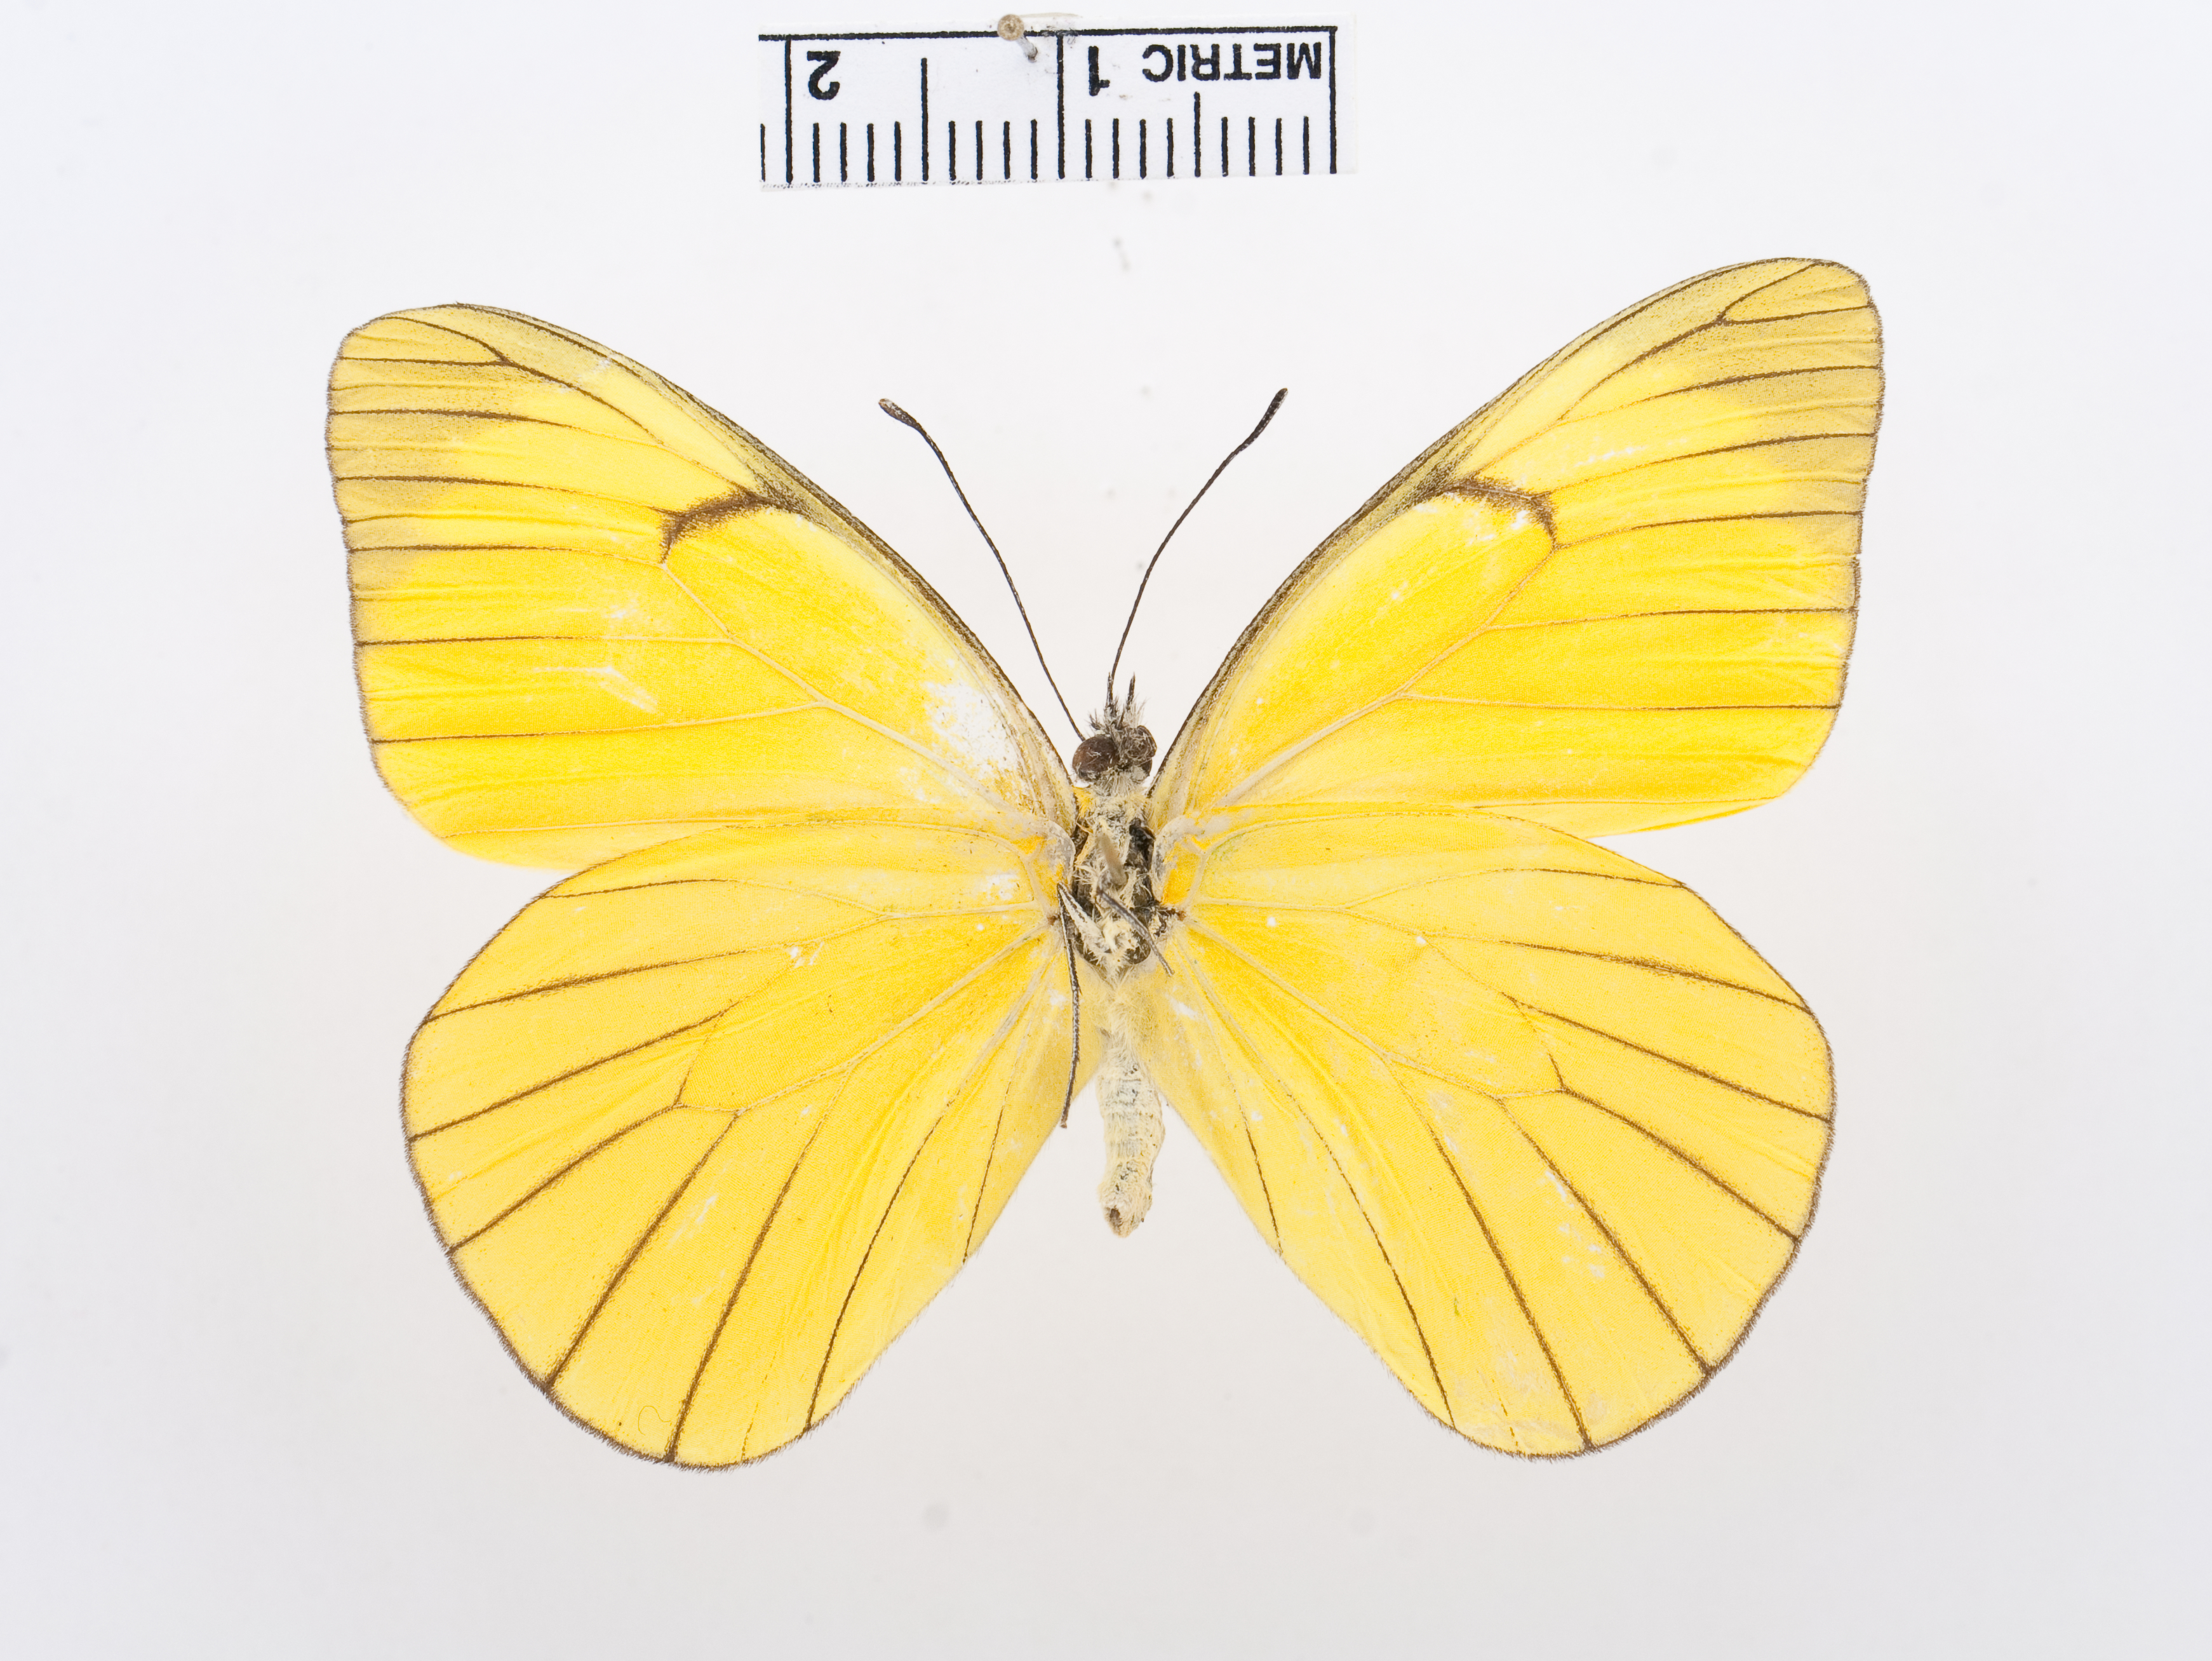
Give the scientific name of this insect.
Melete leucanthe
